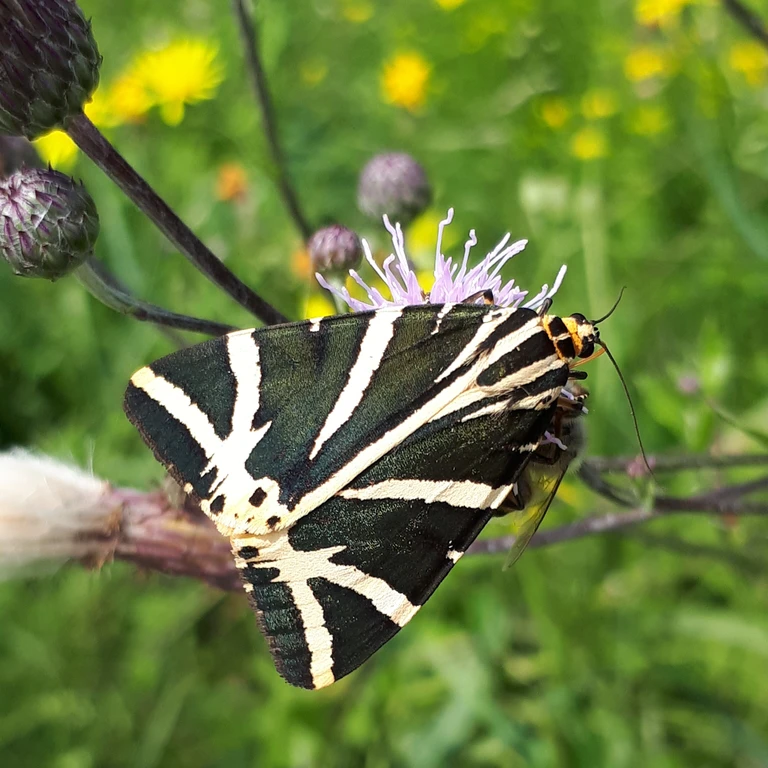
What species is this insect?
Euplagia quadripunctaria
